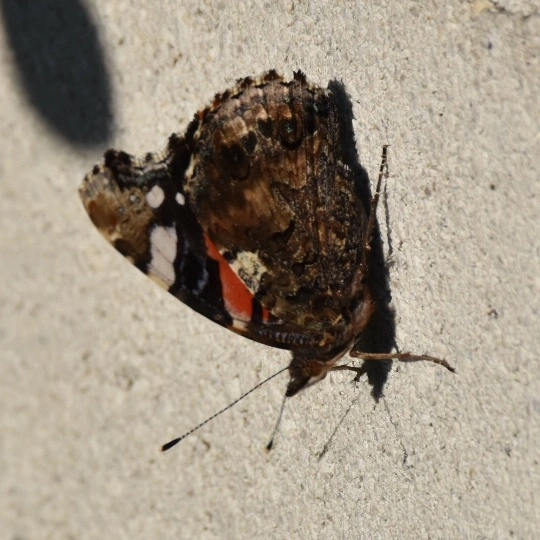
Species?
Vanessa atalanta
